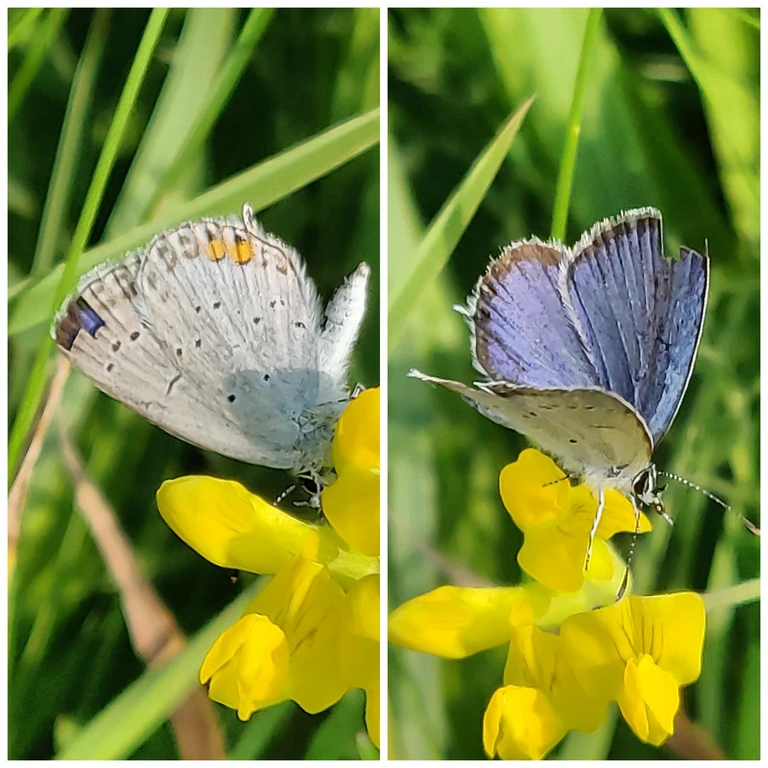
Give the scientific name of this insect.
Cupido argiades (also Elkalyce argiades)
